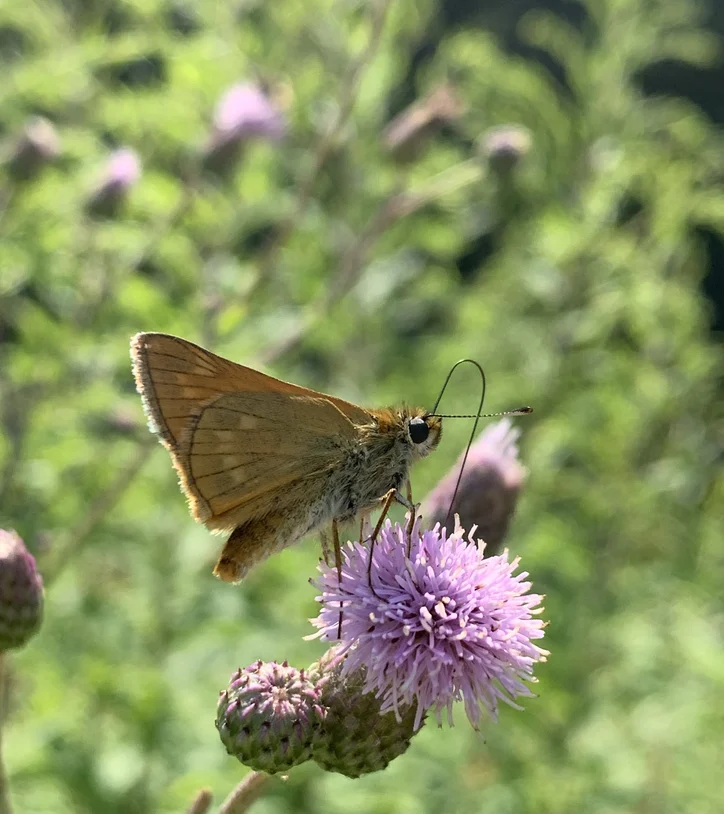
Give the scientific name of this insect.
Ochlodes sylvanus (also Ochlodes venata)
